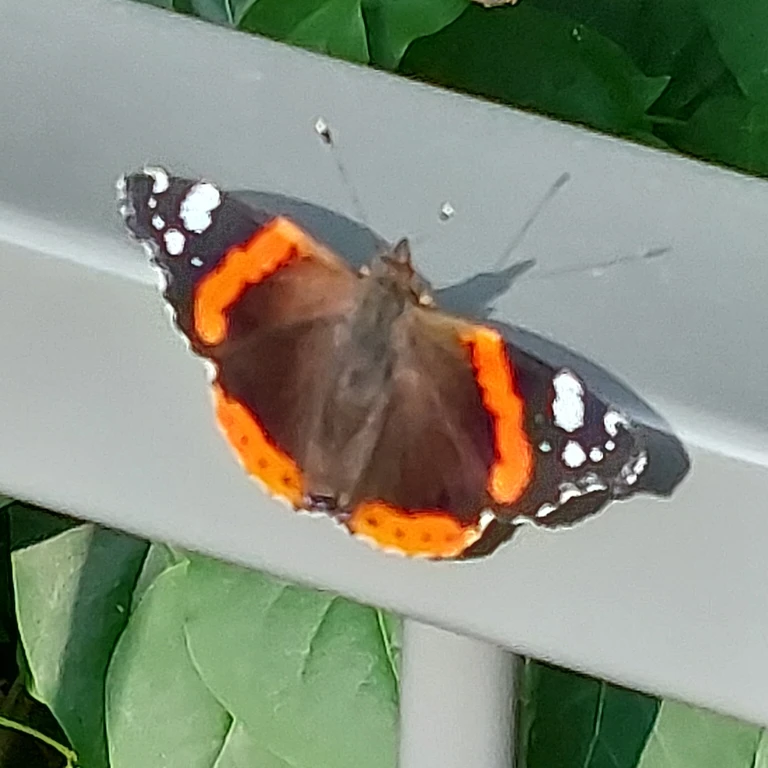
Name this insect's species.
Vanessa atalanta
